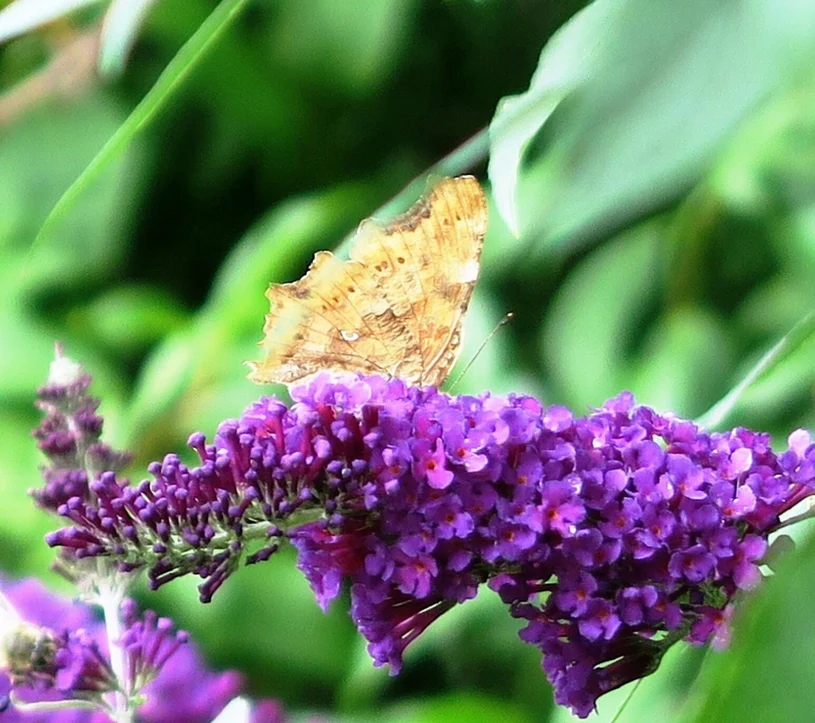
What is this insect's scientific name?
Polygonia c-album
